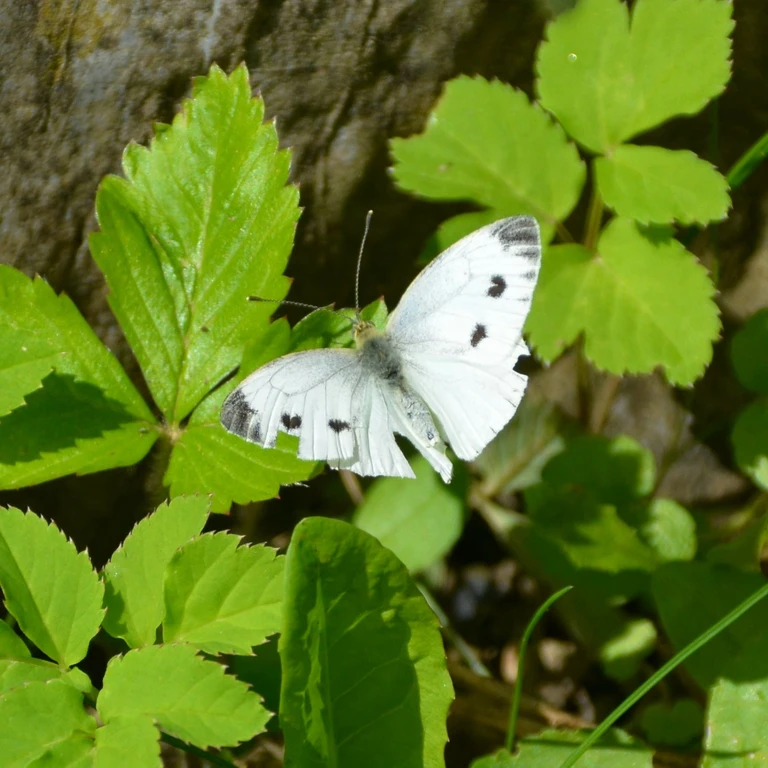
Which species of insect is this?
Pieris napi
